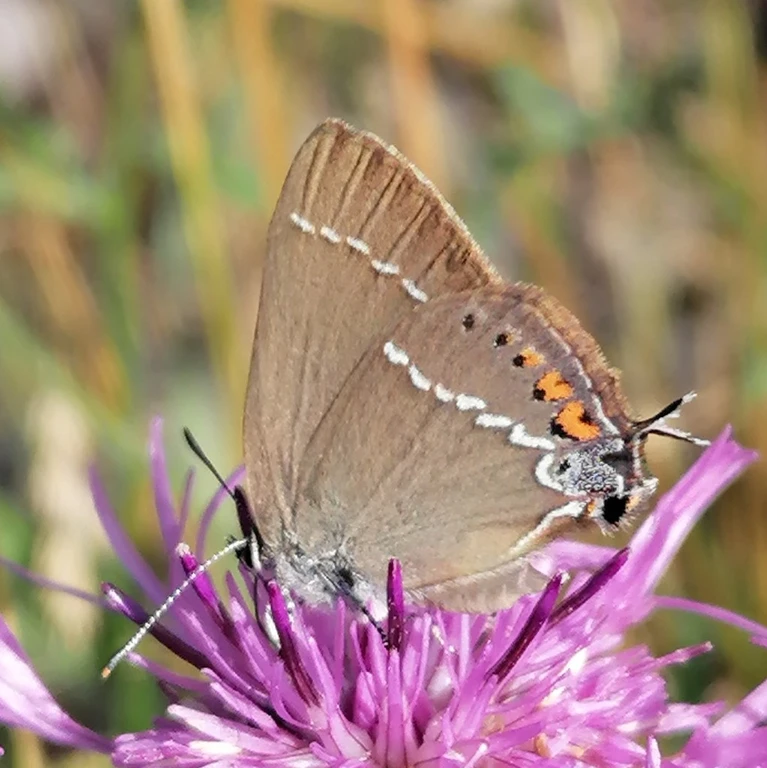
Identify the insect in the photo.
Satyrium spini (also Tuttiola spini)
